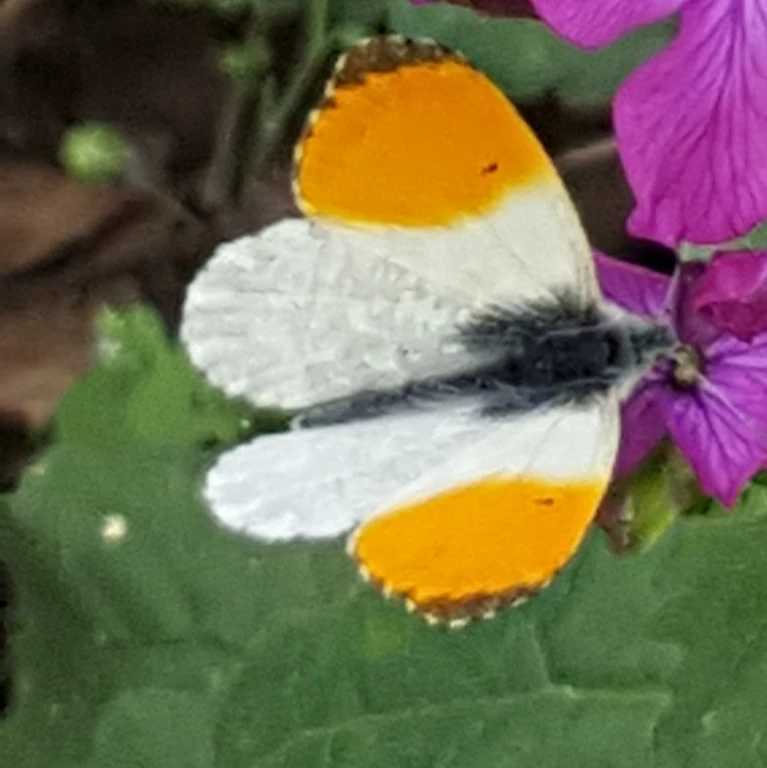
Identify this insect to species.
Anthocharis cardamines
